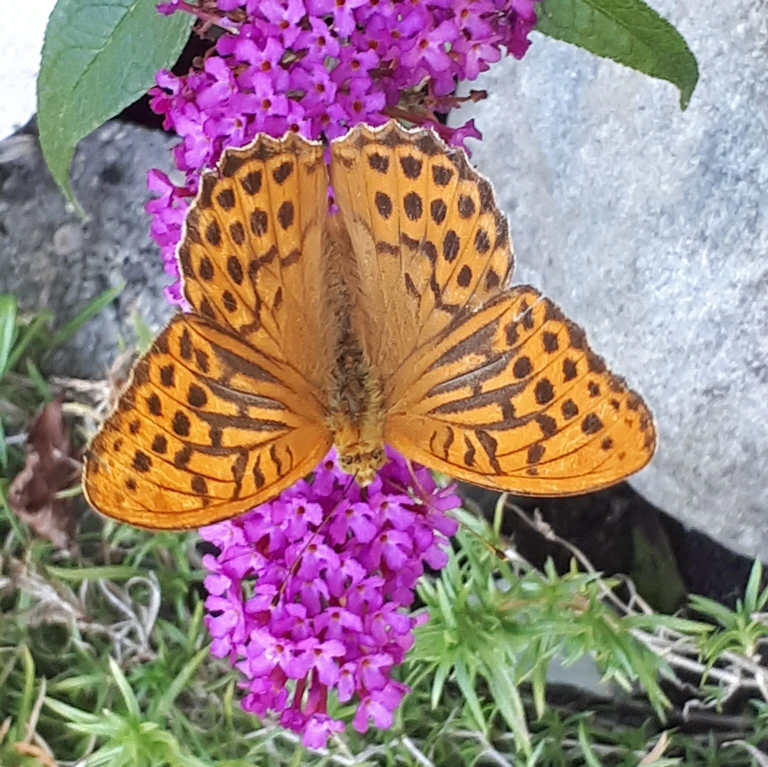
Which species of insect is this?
Argynnis paphia
